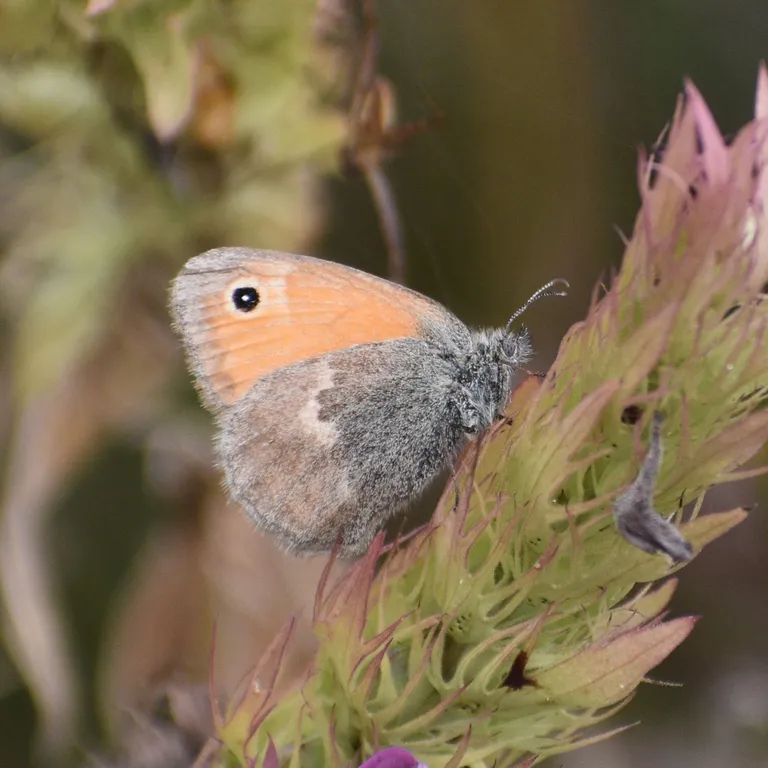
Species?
Coenonympha pamphilus
